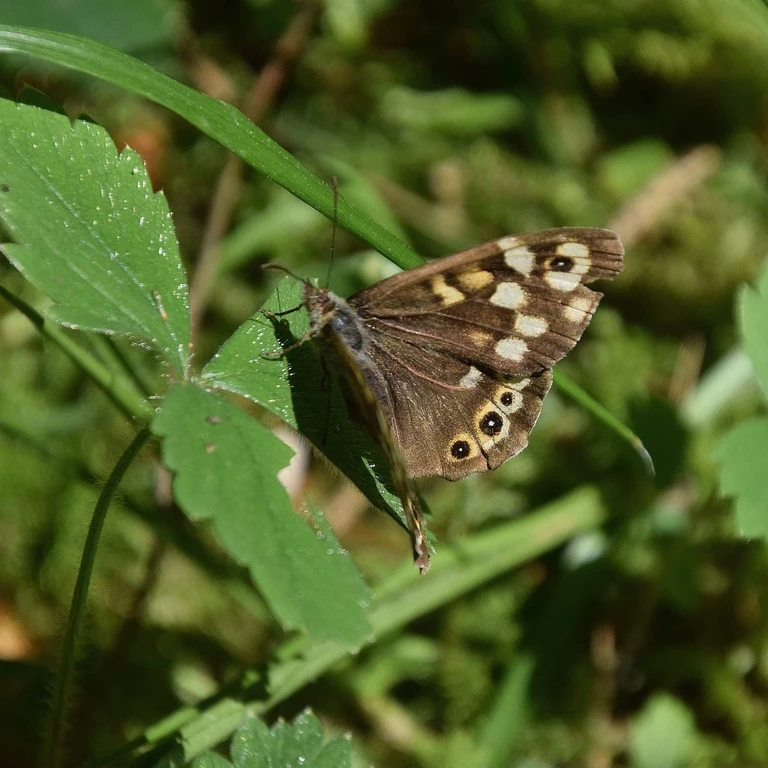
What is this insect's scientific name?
Pararge aegeria
